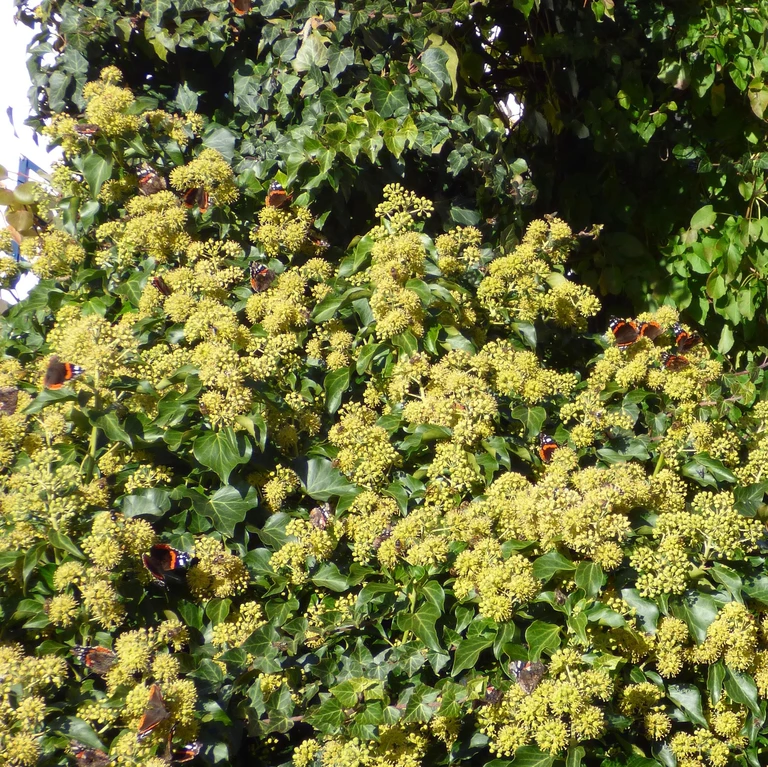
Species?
Vanessa atalanta
